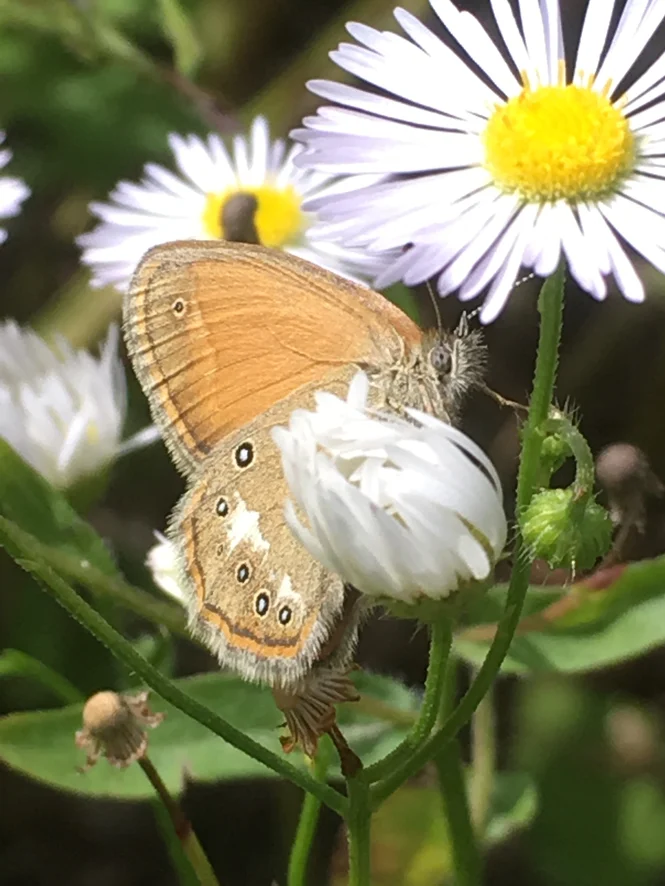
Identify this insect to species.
Coenonympha glycerion (also Coenonympha iphis)
